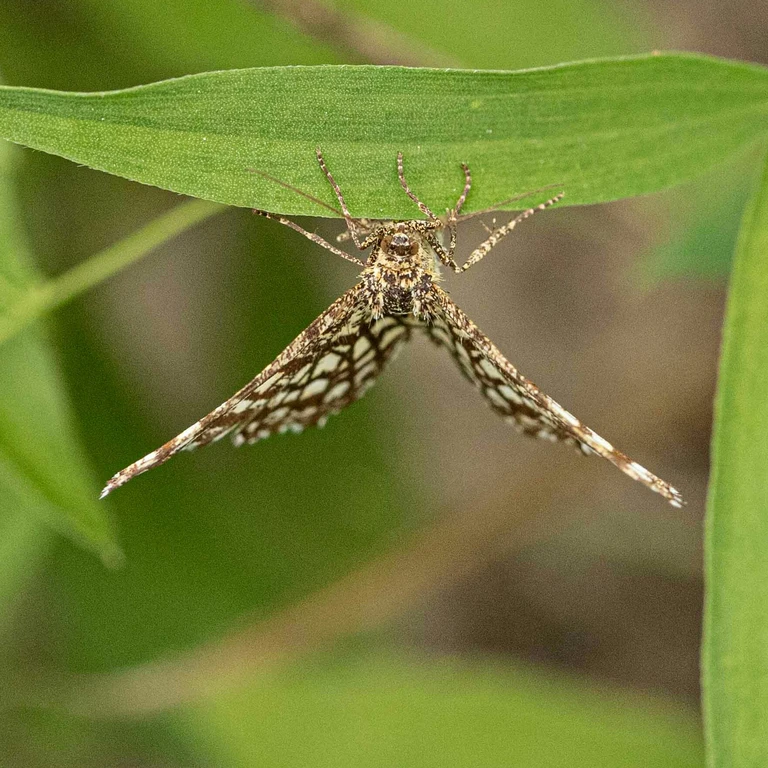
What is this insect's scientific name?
Chiasmia clathrata
